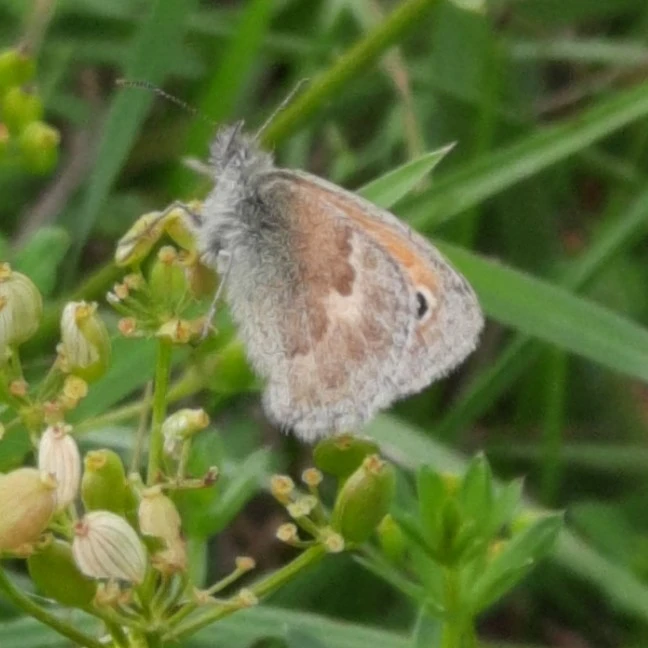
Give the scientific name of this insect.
Coenonympha pamphilus
